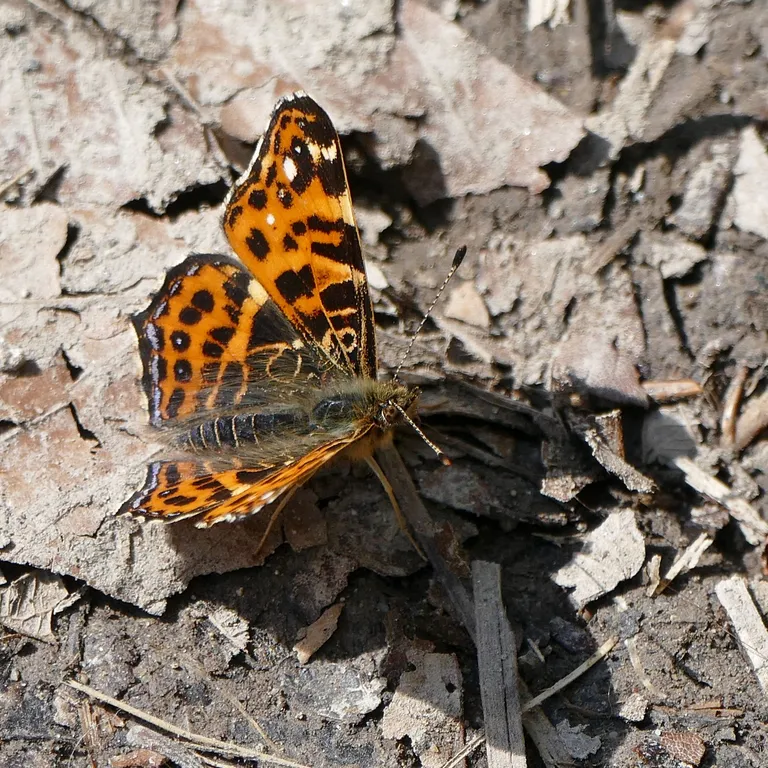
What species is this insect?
Araschnia levana
